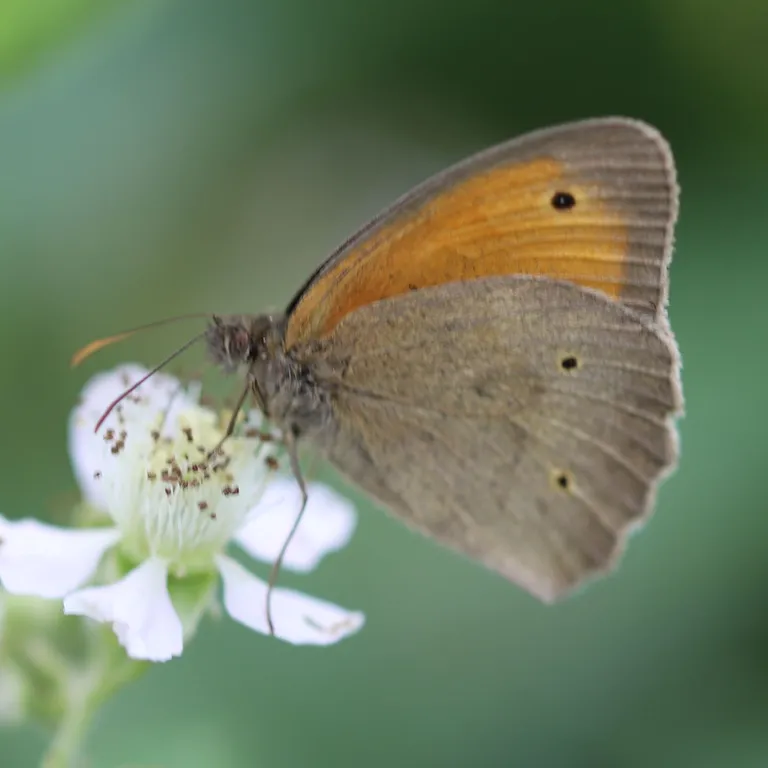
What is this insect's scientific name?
Maniola jurtina
